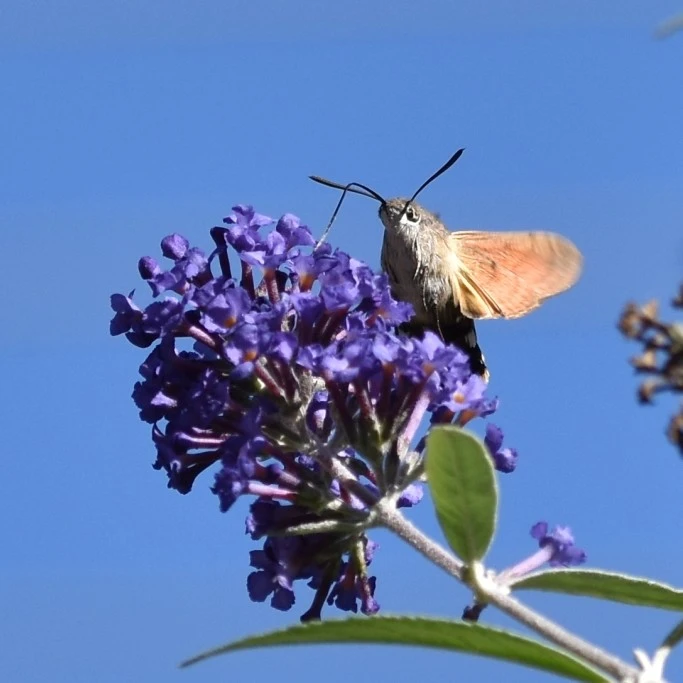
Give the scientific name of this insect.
Macroglossum stellatarum
